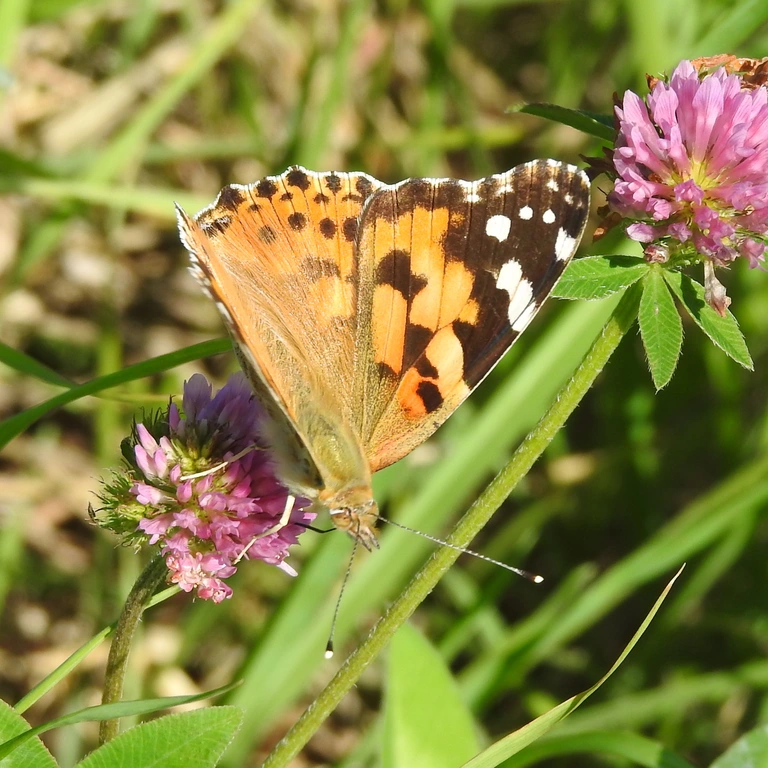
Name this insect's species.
Vanessa cardui
